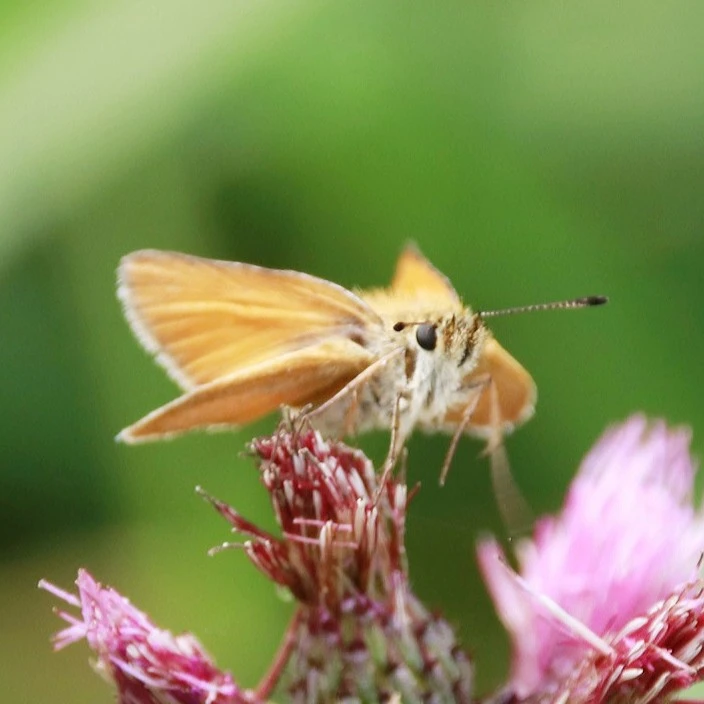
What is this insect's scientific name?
Thymelicus lineola
